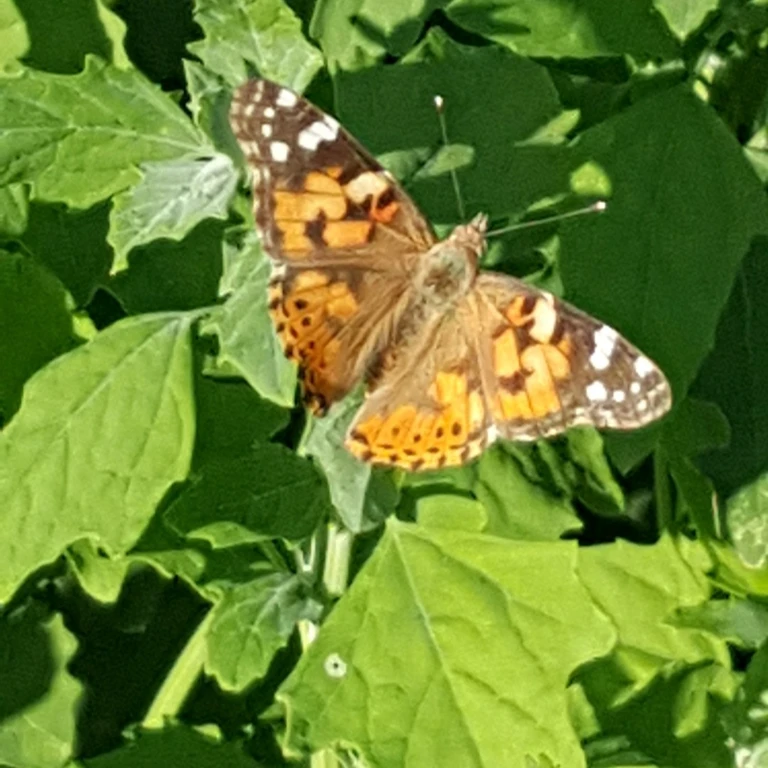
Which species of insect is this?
Vanessa cardui
